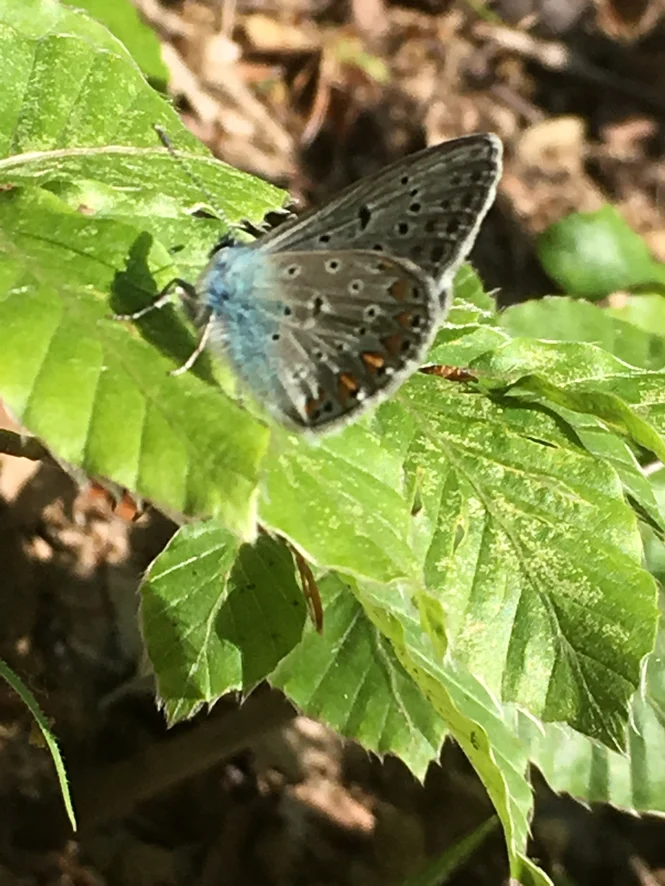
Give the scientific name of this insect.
Polyommatus icarus
